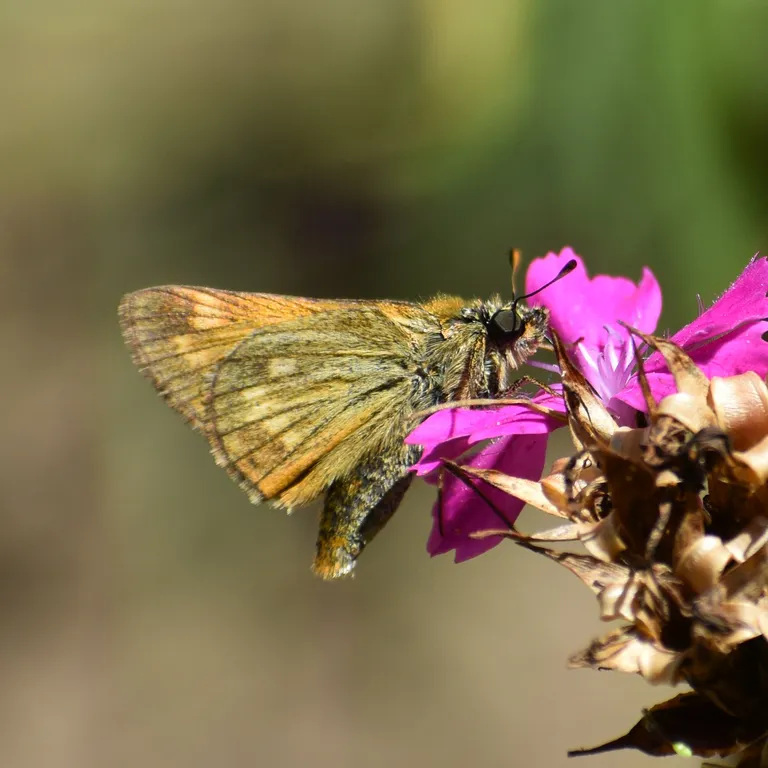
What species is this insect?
Ochlodes sylvanus (also Ochlodes venata)
